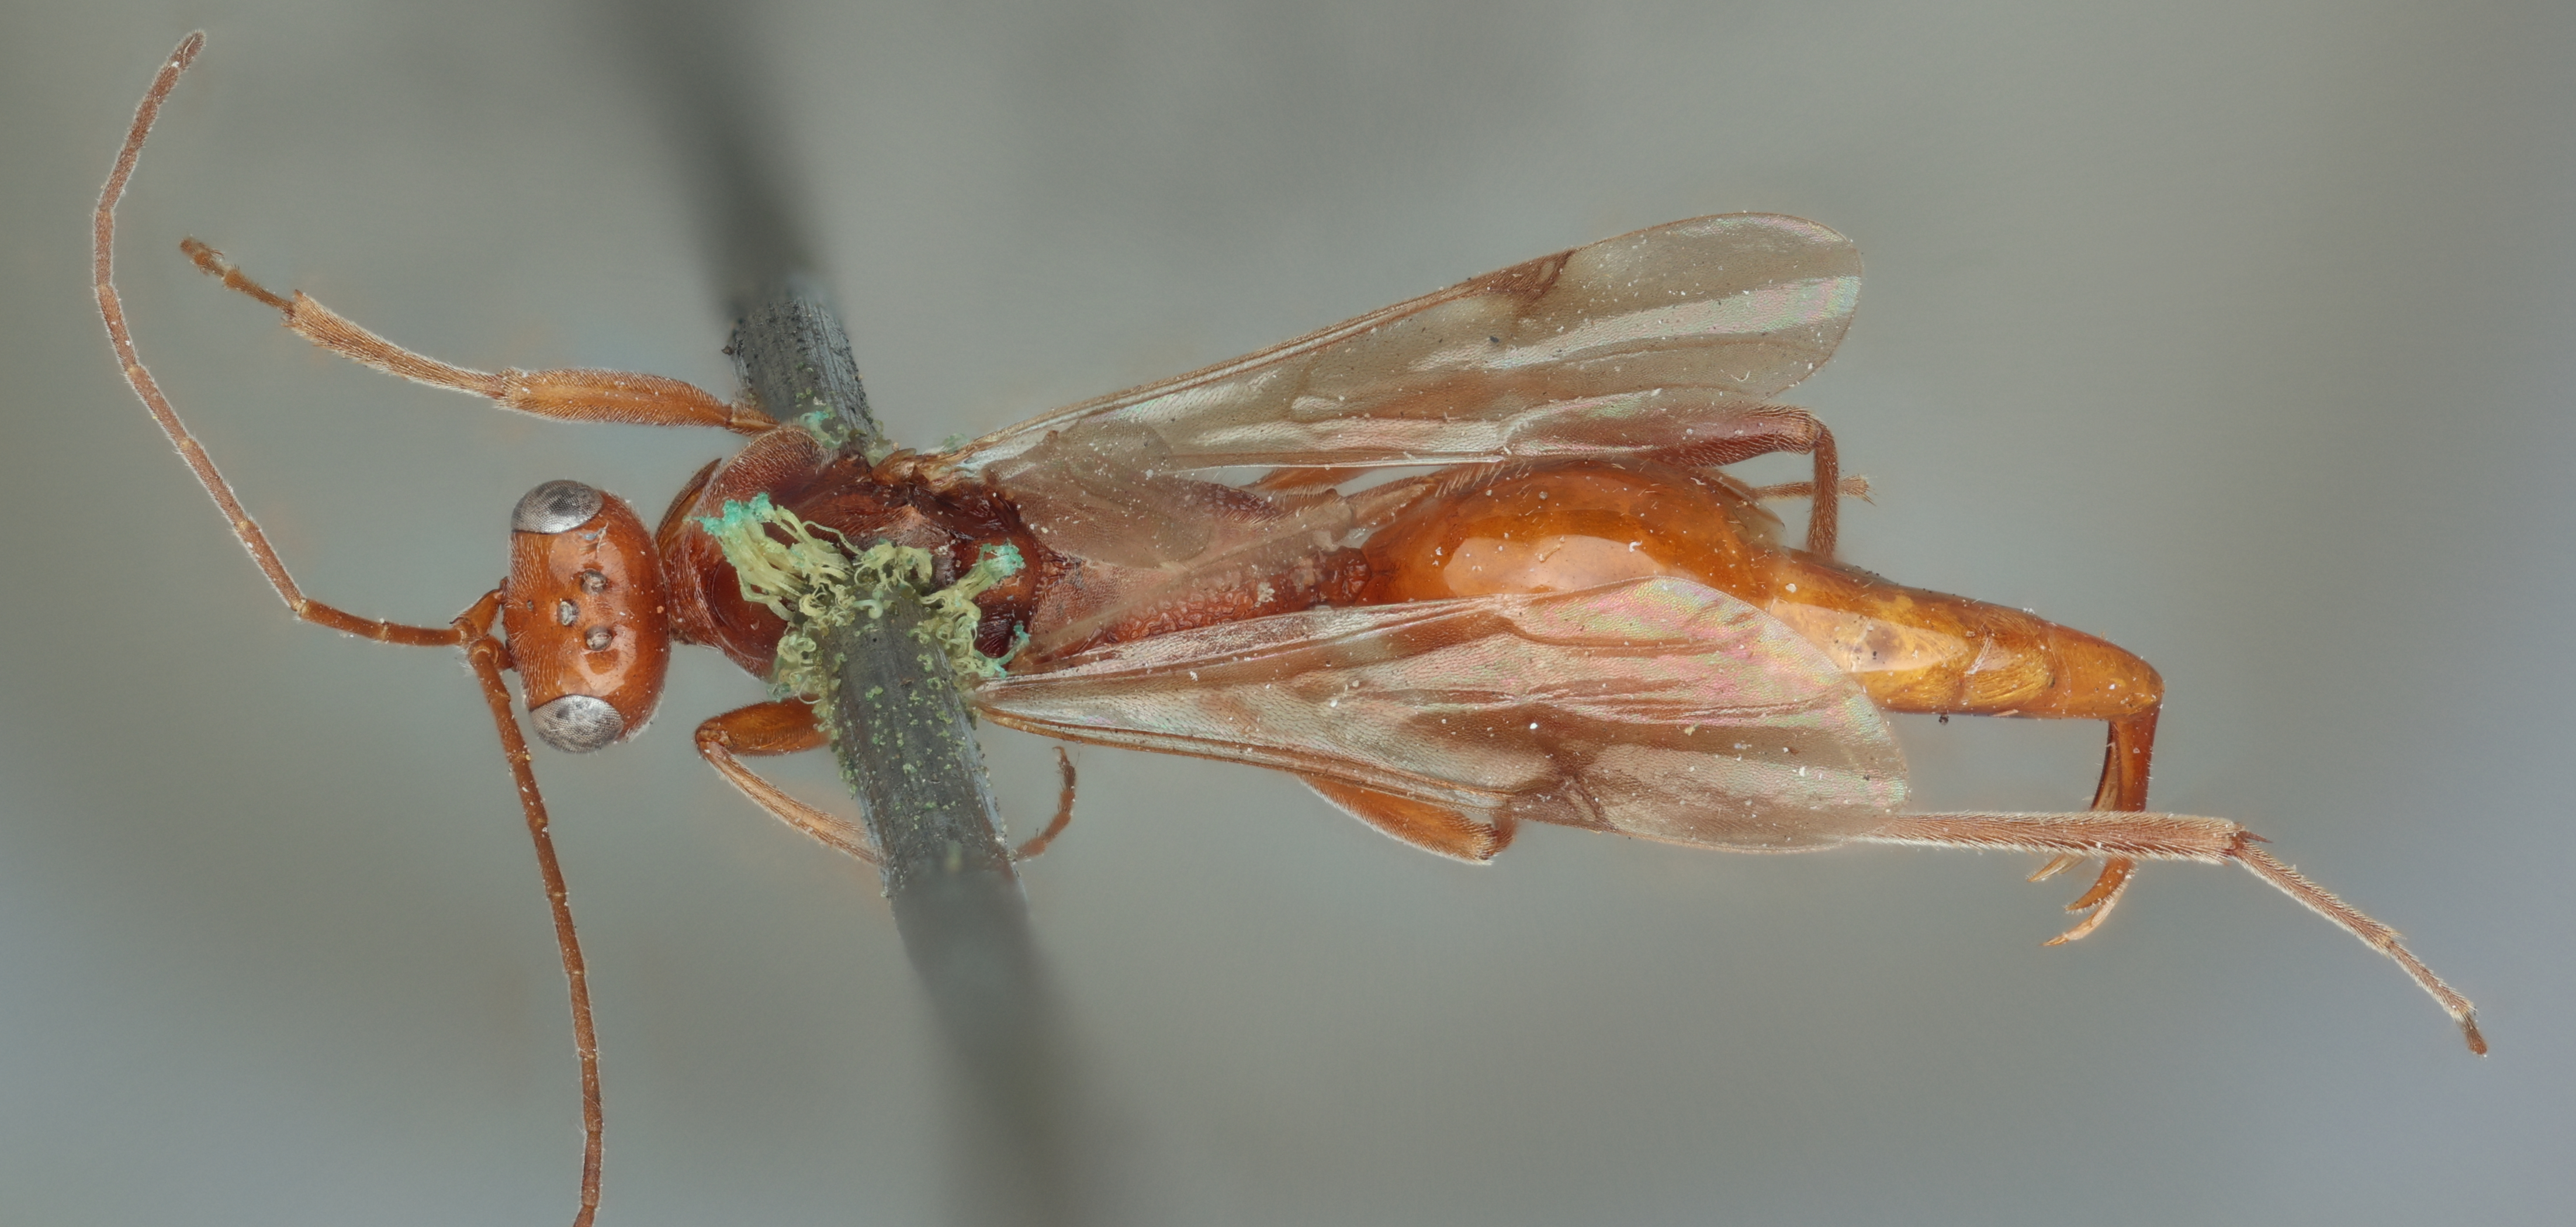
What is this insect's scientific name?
Proctotrypes coloradicus
